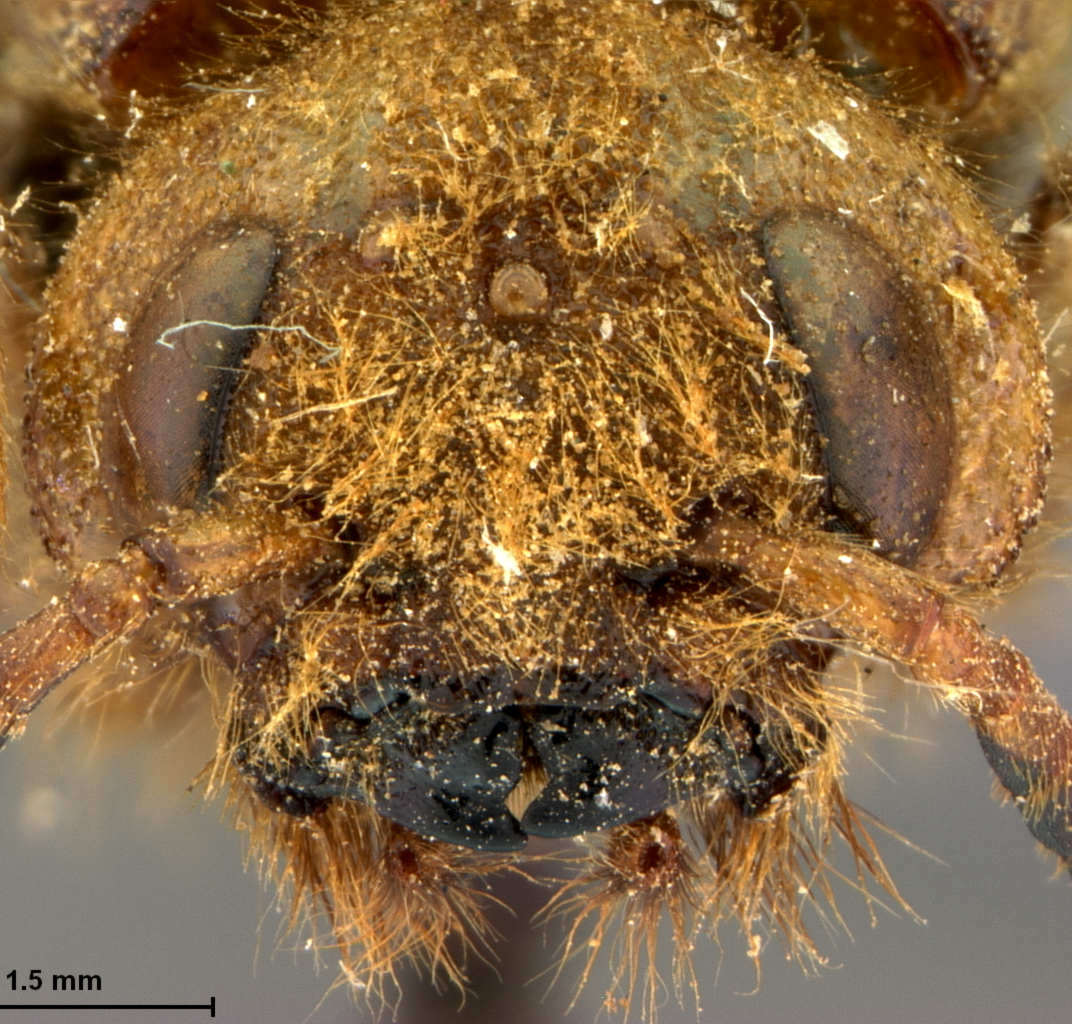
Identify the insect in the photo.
Tremex similis
